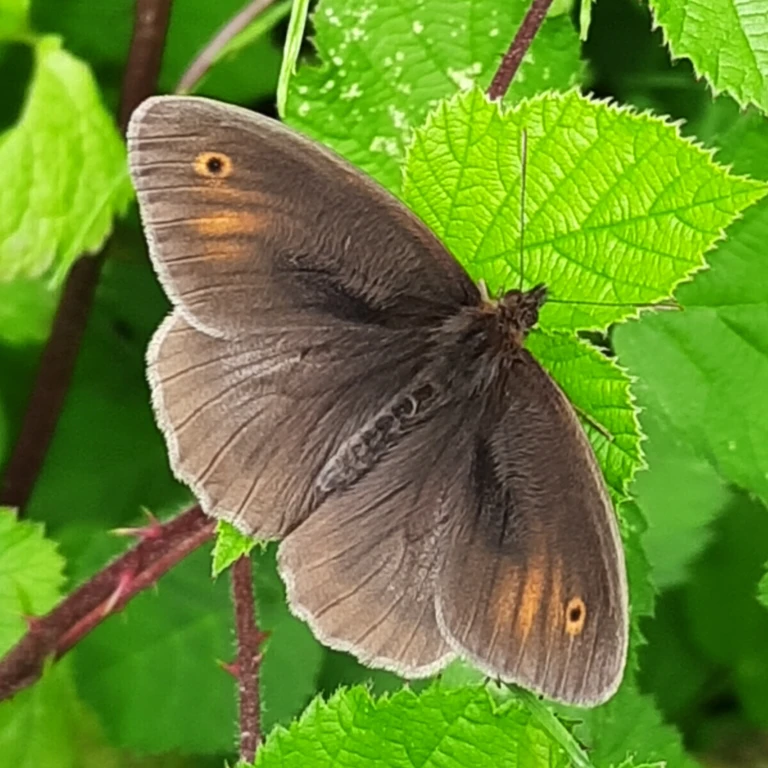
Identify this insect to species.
Maniola jurtina
